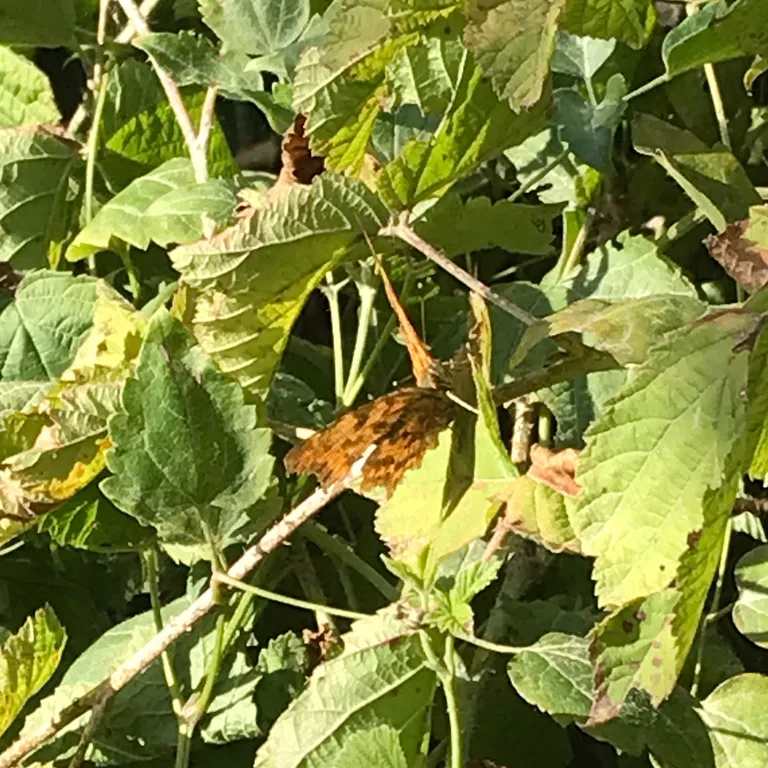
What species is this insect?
Polygonia c-album
